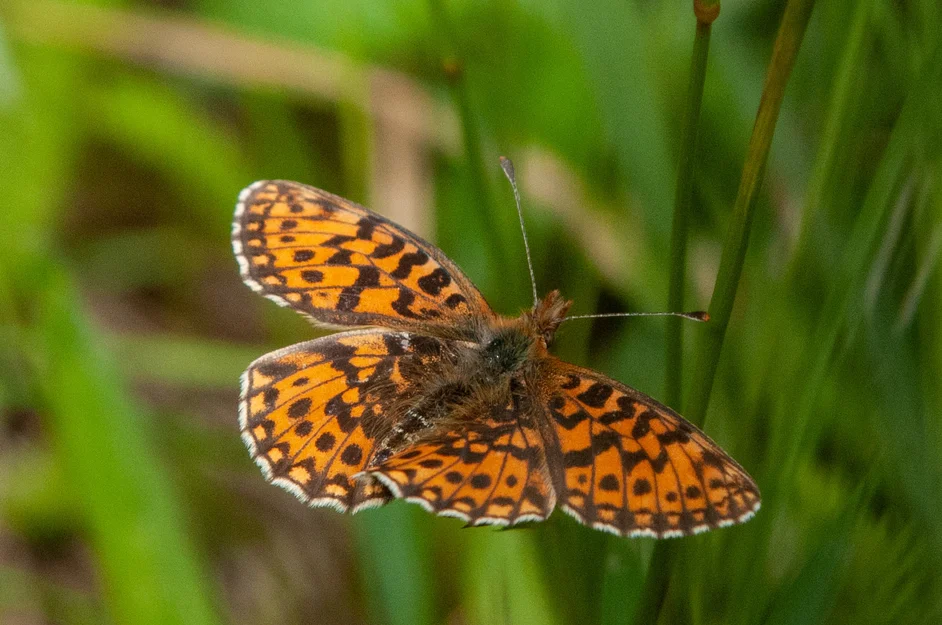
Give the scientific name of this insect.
Boloria dia
